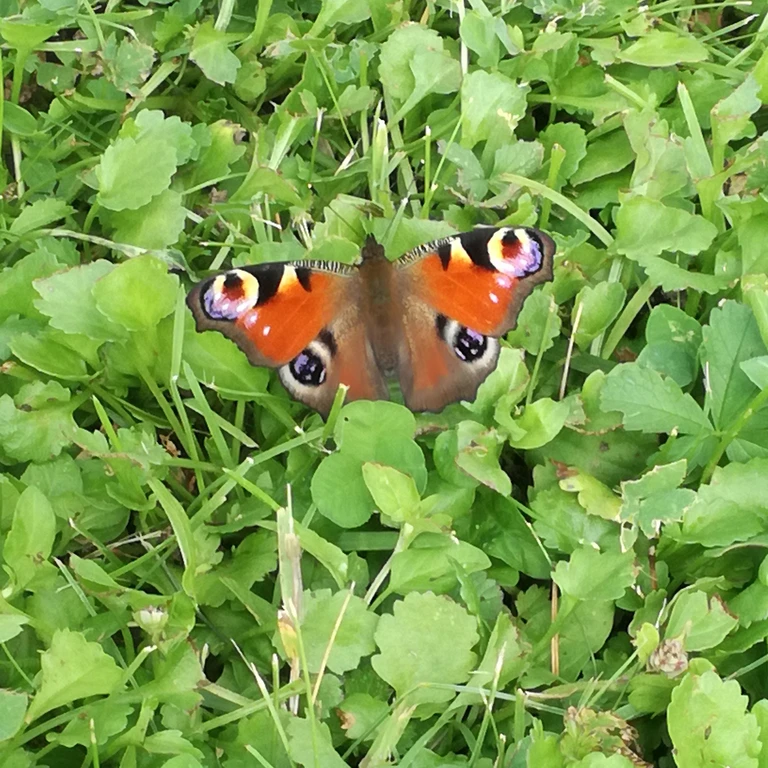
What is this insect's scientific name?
Aglais io
